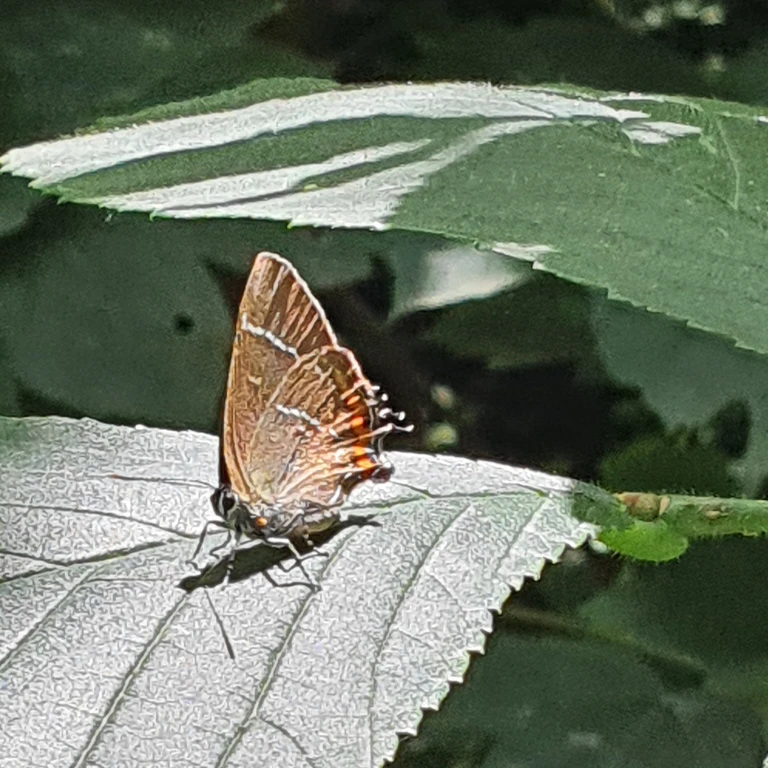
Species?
Satyrium w-album
